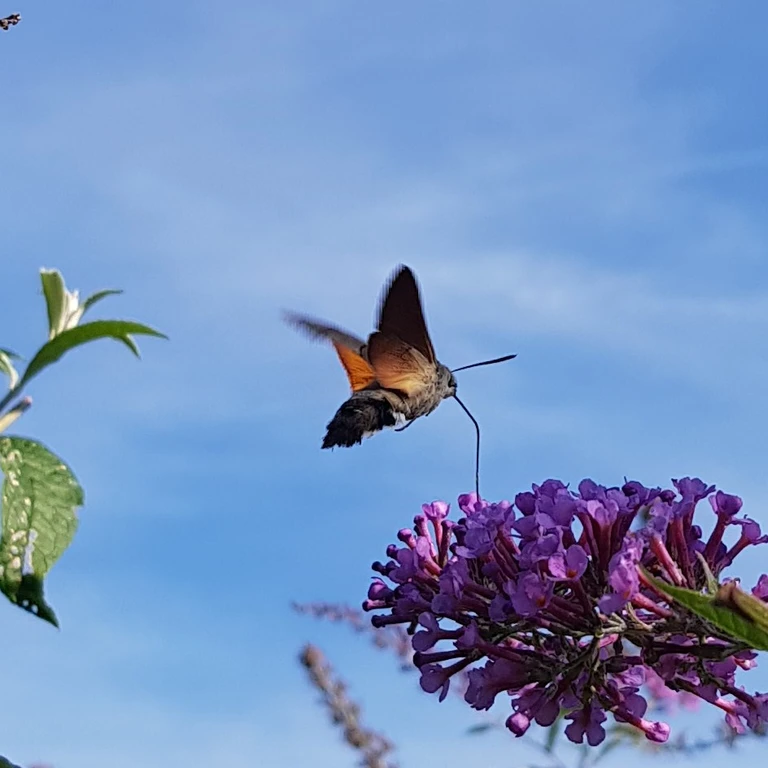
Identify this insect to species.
Macroglossum stellatarum
